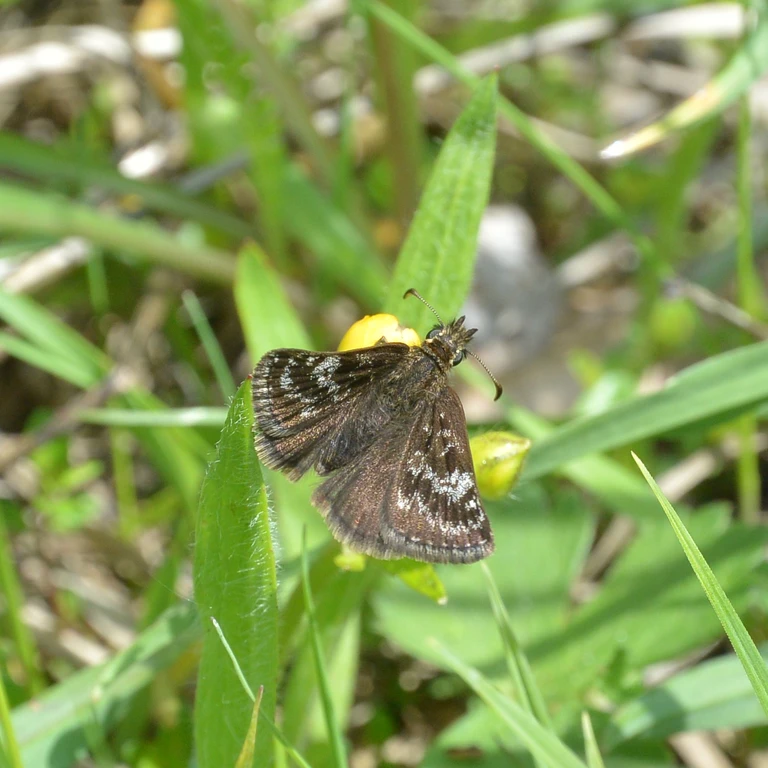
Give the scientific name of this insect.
Erynnis tages
